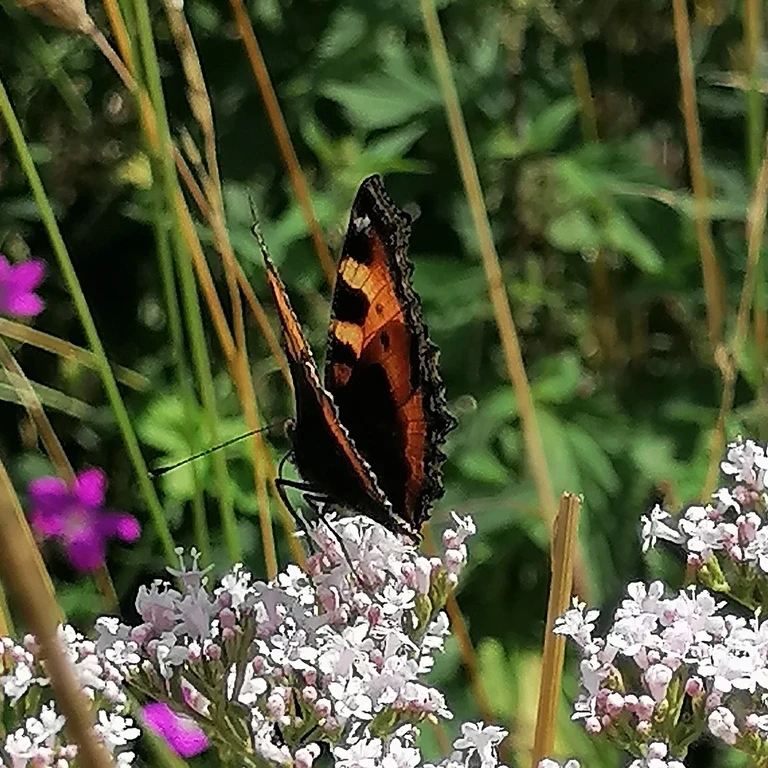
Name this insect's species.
Aglais urticae
